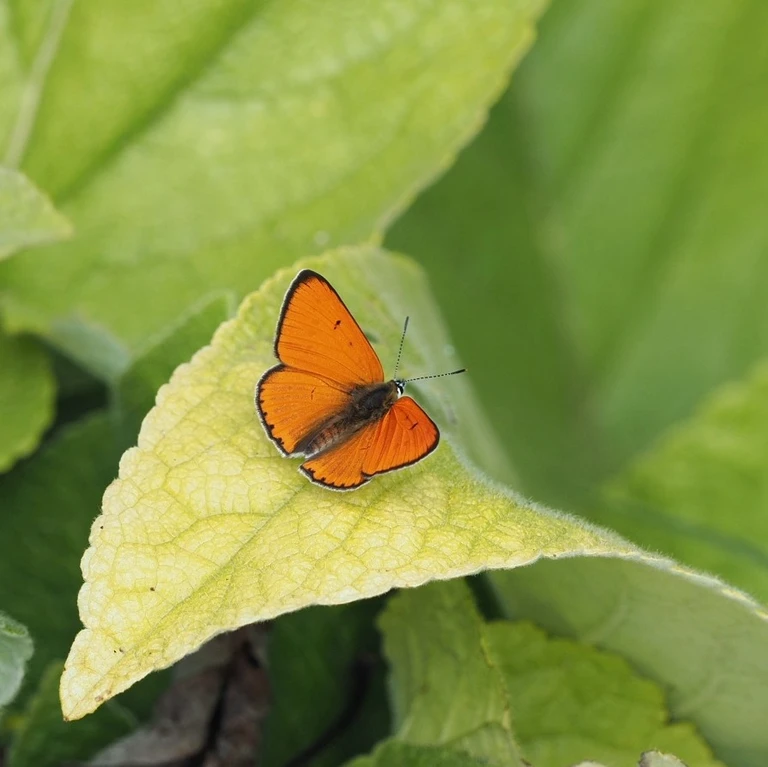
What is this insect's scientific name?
Lycaena dispar
